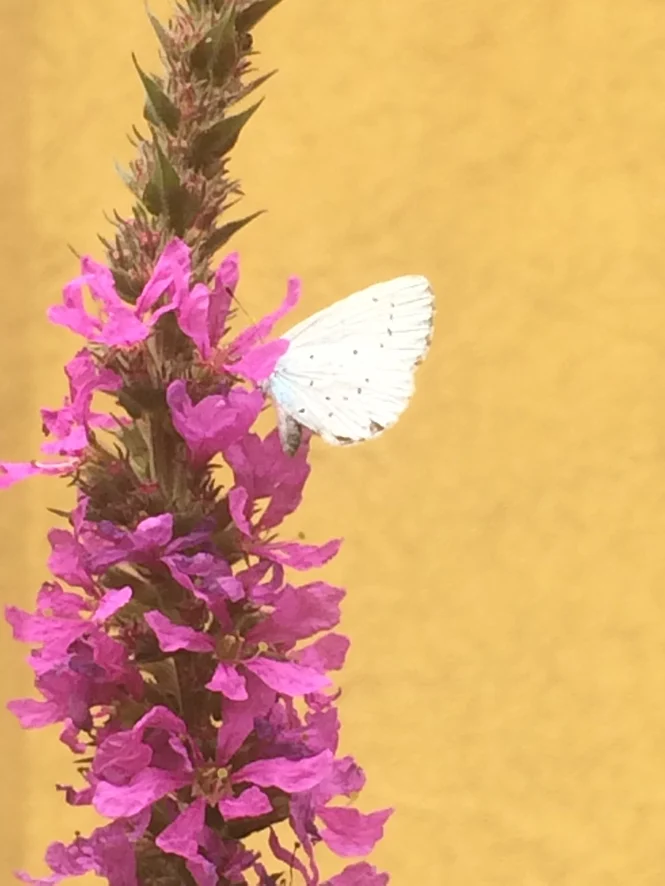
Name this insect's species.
Celastrina argiolus
